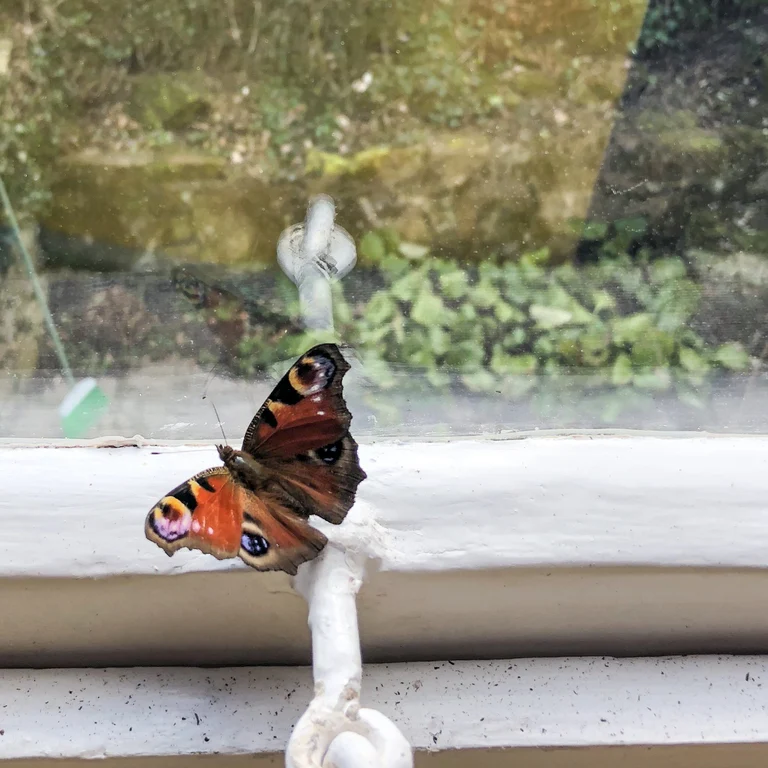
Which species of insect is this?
Aglais io
